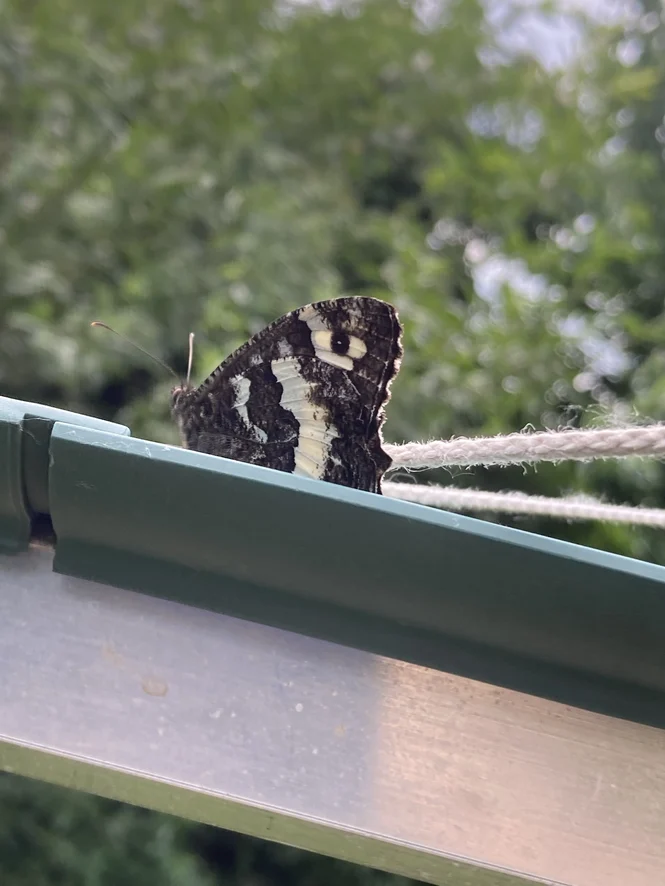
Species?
Brintesia circe
